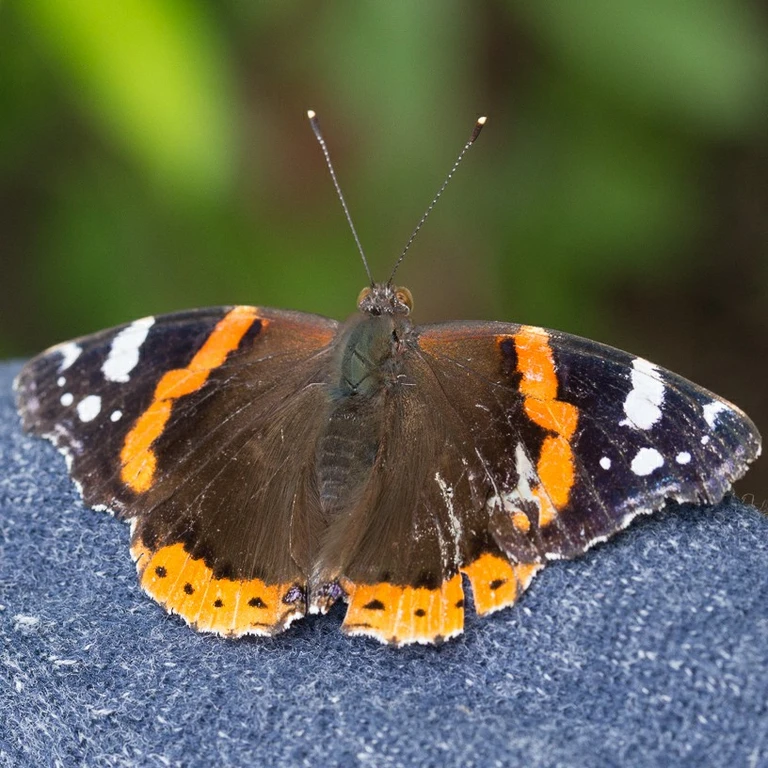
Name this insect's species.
Vanessa atalanta
